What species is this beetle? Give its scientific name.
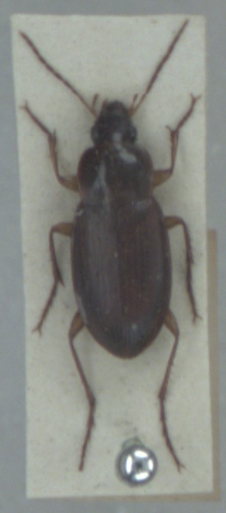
Calathus mollis
